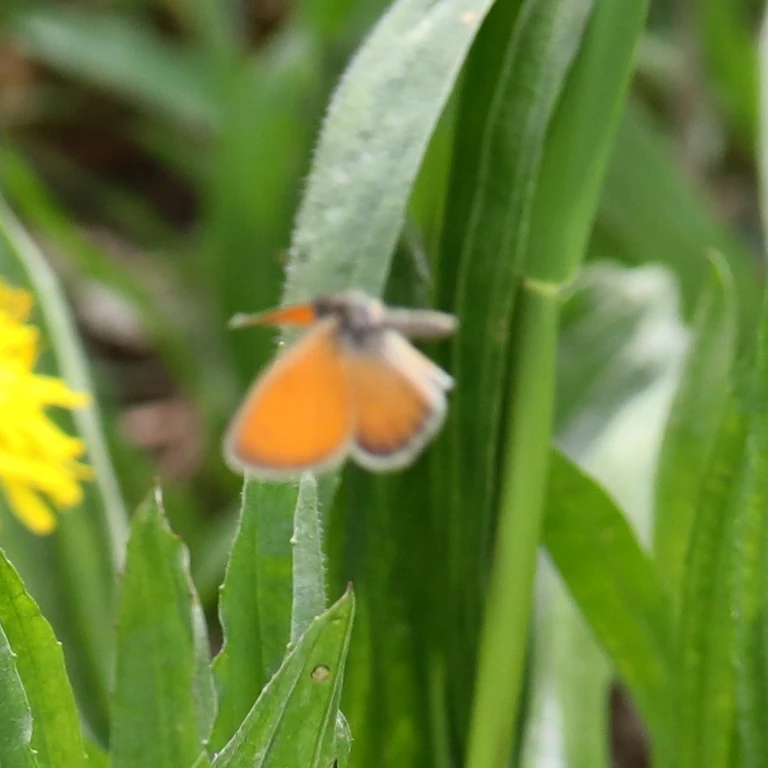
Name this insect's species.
Coenonympha pamphilus
